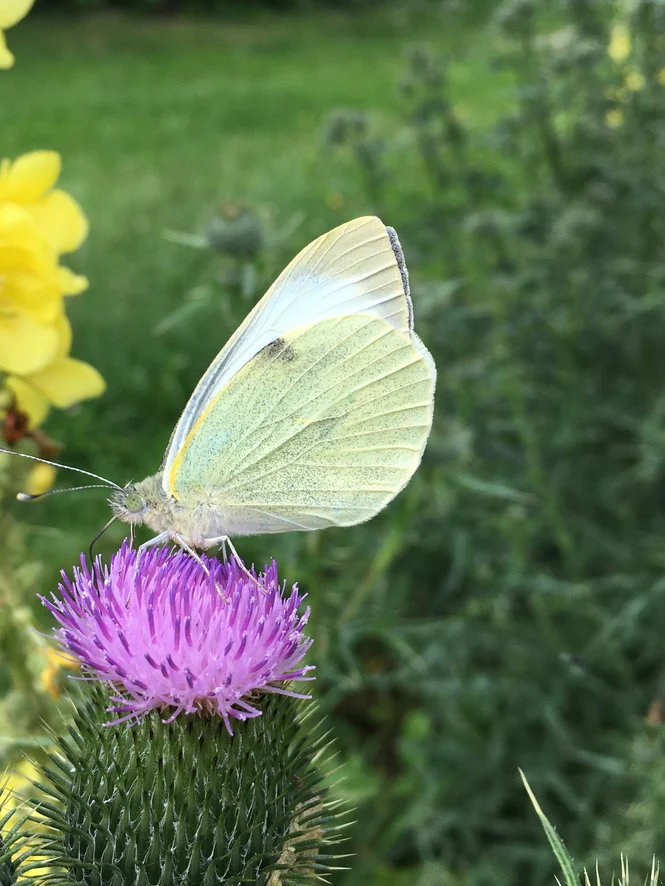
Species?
Pieris brassicae
